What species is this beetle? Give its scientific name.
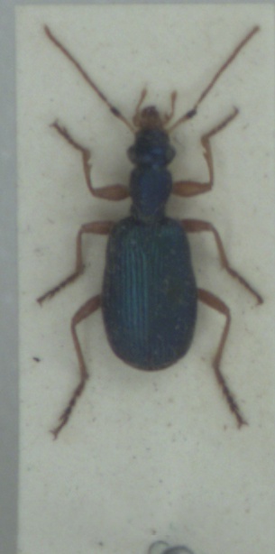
Drypta dentata
